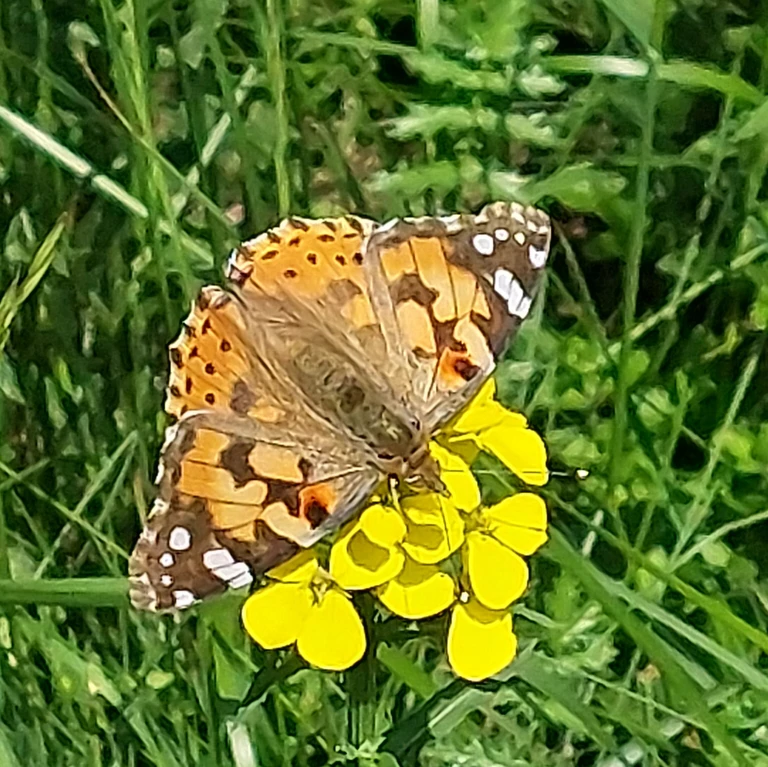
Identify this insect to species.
Vanessa cardui
